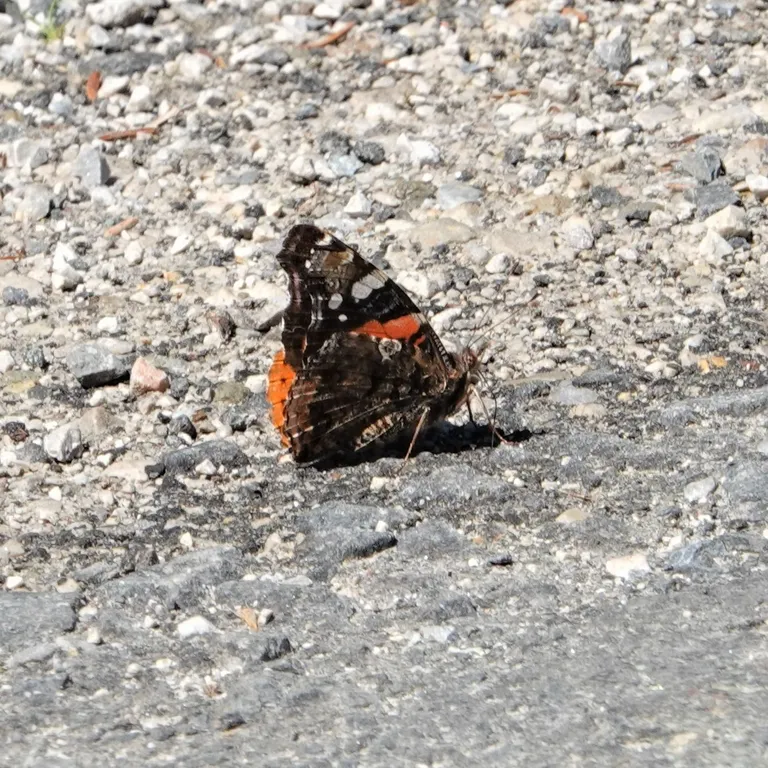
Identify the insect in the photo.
Vanessa atalanta
